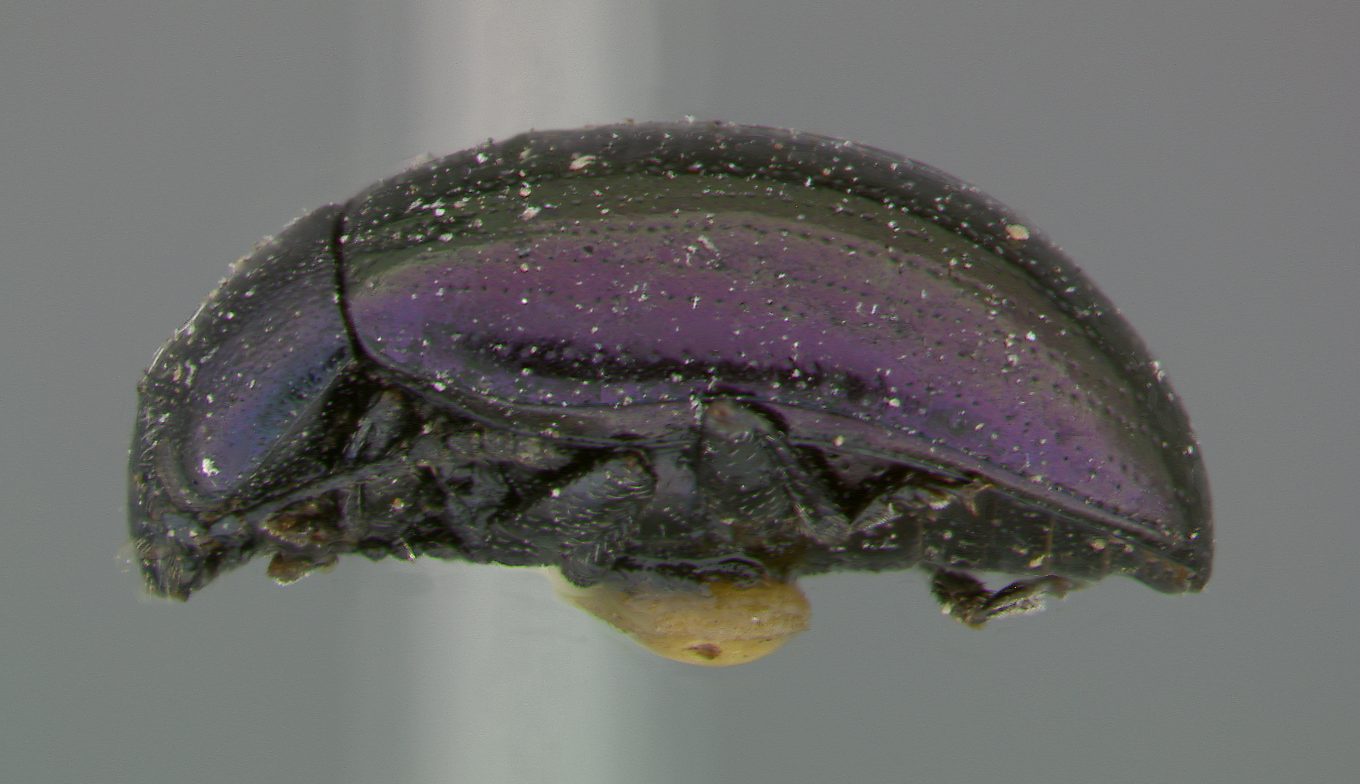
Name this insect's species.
Plagiodera purpurea
